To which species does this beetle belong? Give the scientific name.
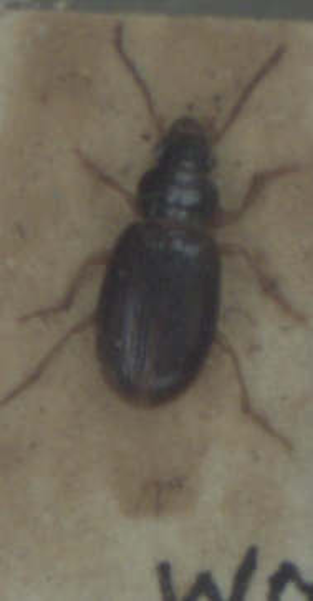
Bradycellus sharpi
